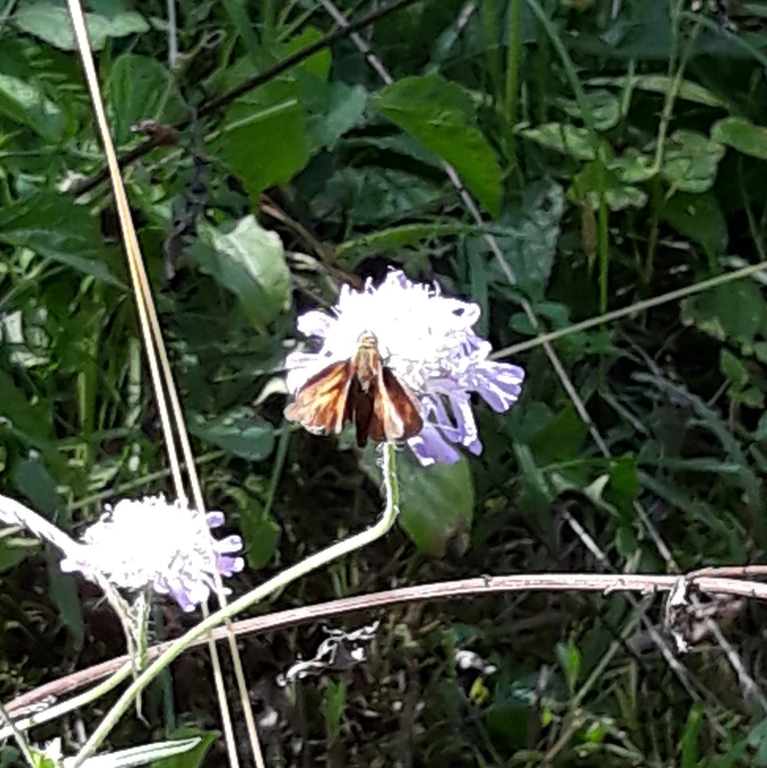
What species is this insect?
Ochlodes sylvanus (also Ochlodes venata)
